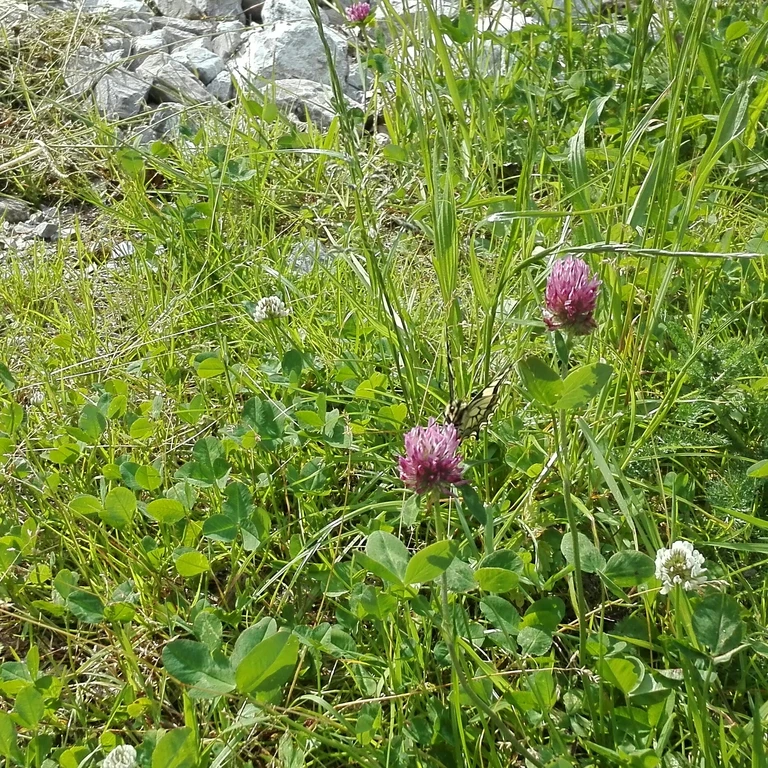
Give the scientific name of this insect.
Papilio machaon
